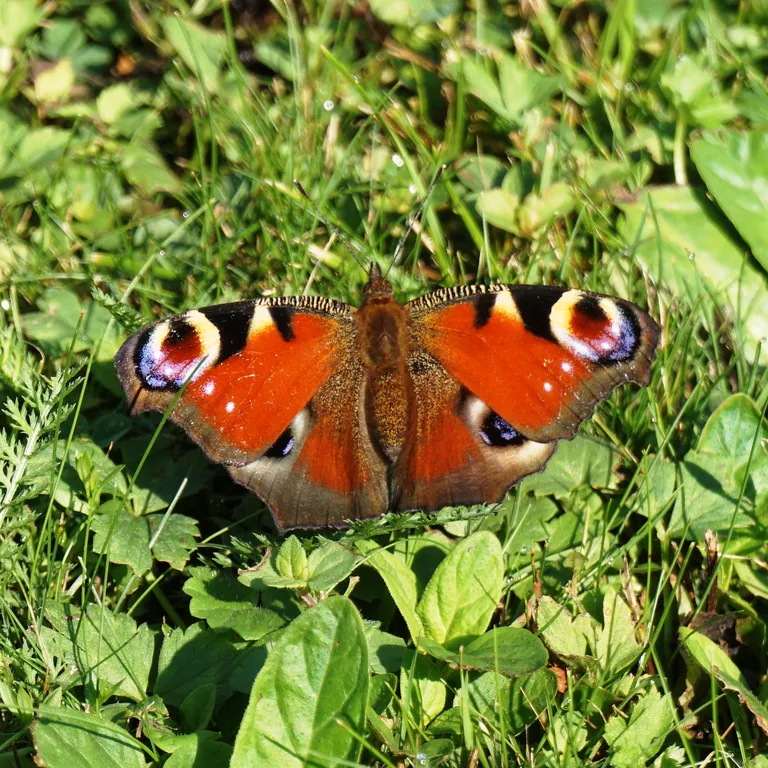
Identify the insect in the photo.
Aglais io
